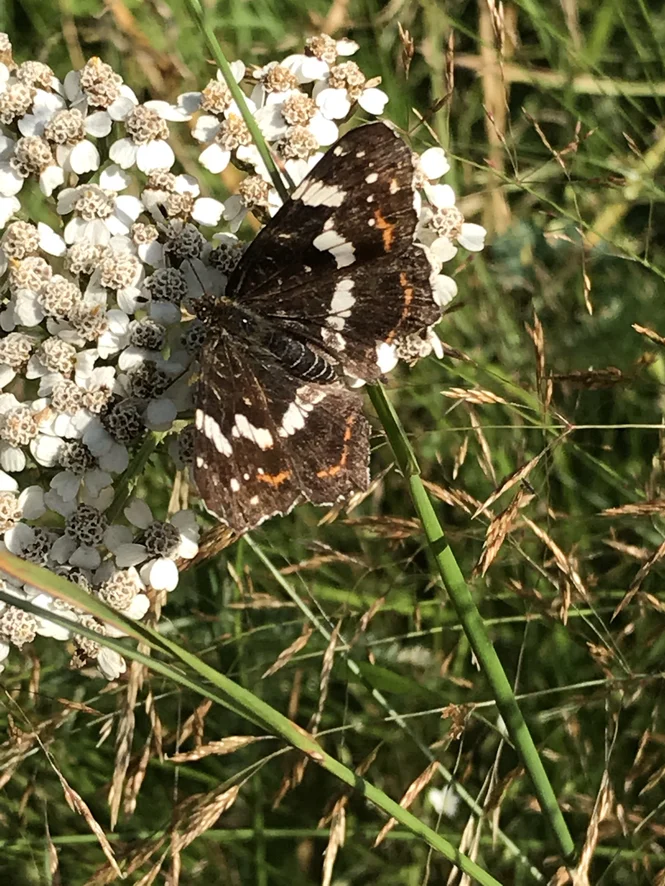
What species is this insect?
Araschnia levana
